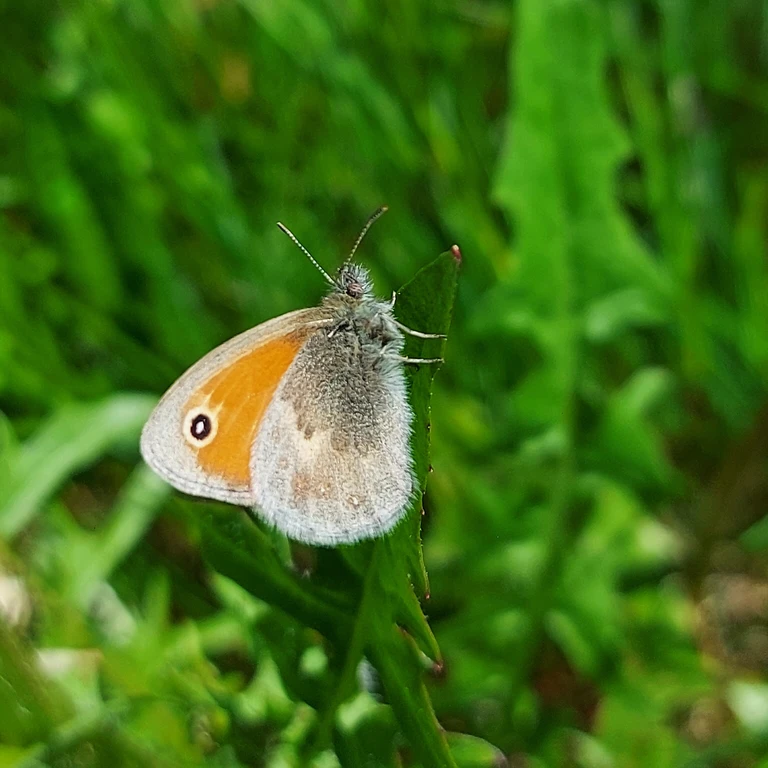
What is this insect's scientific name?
Coenonympha pamphilus
